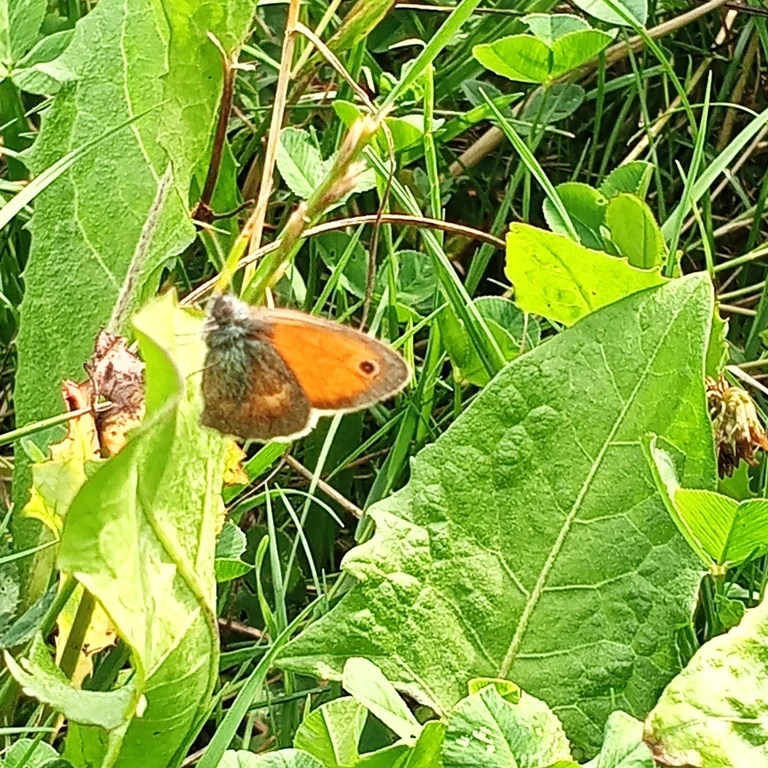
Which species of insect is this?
Coenonympha pamphilus
